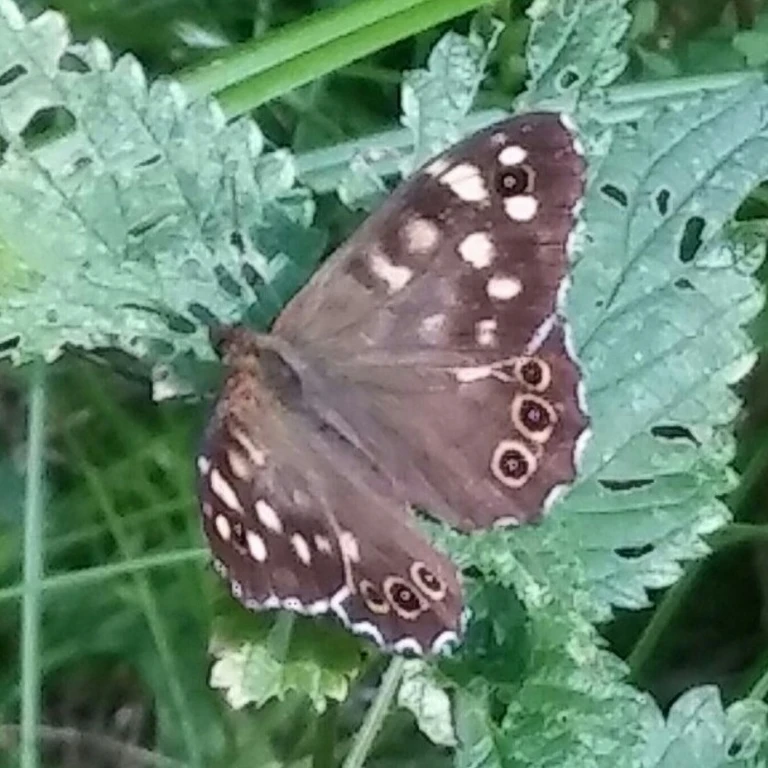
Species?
Pararge aegeria
